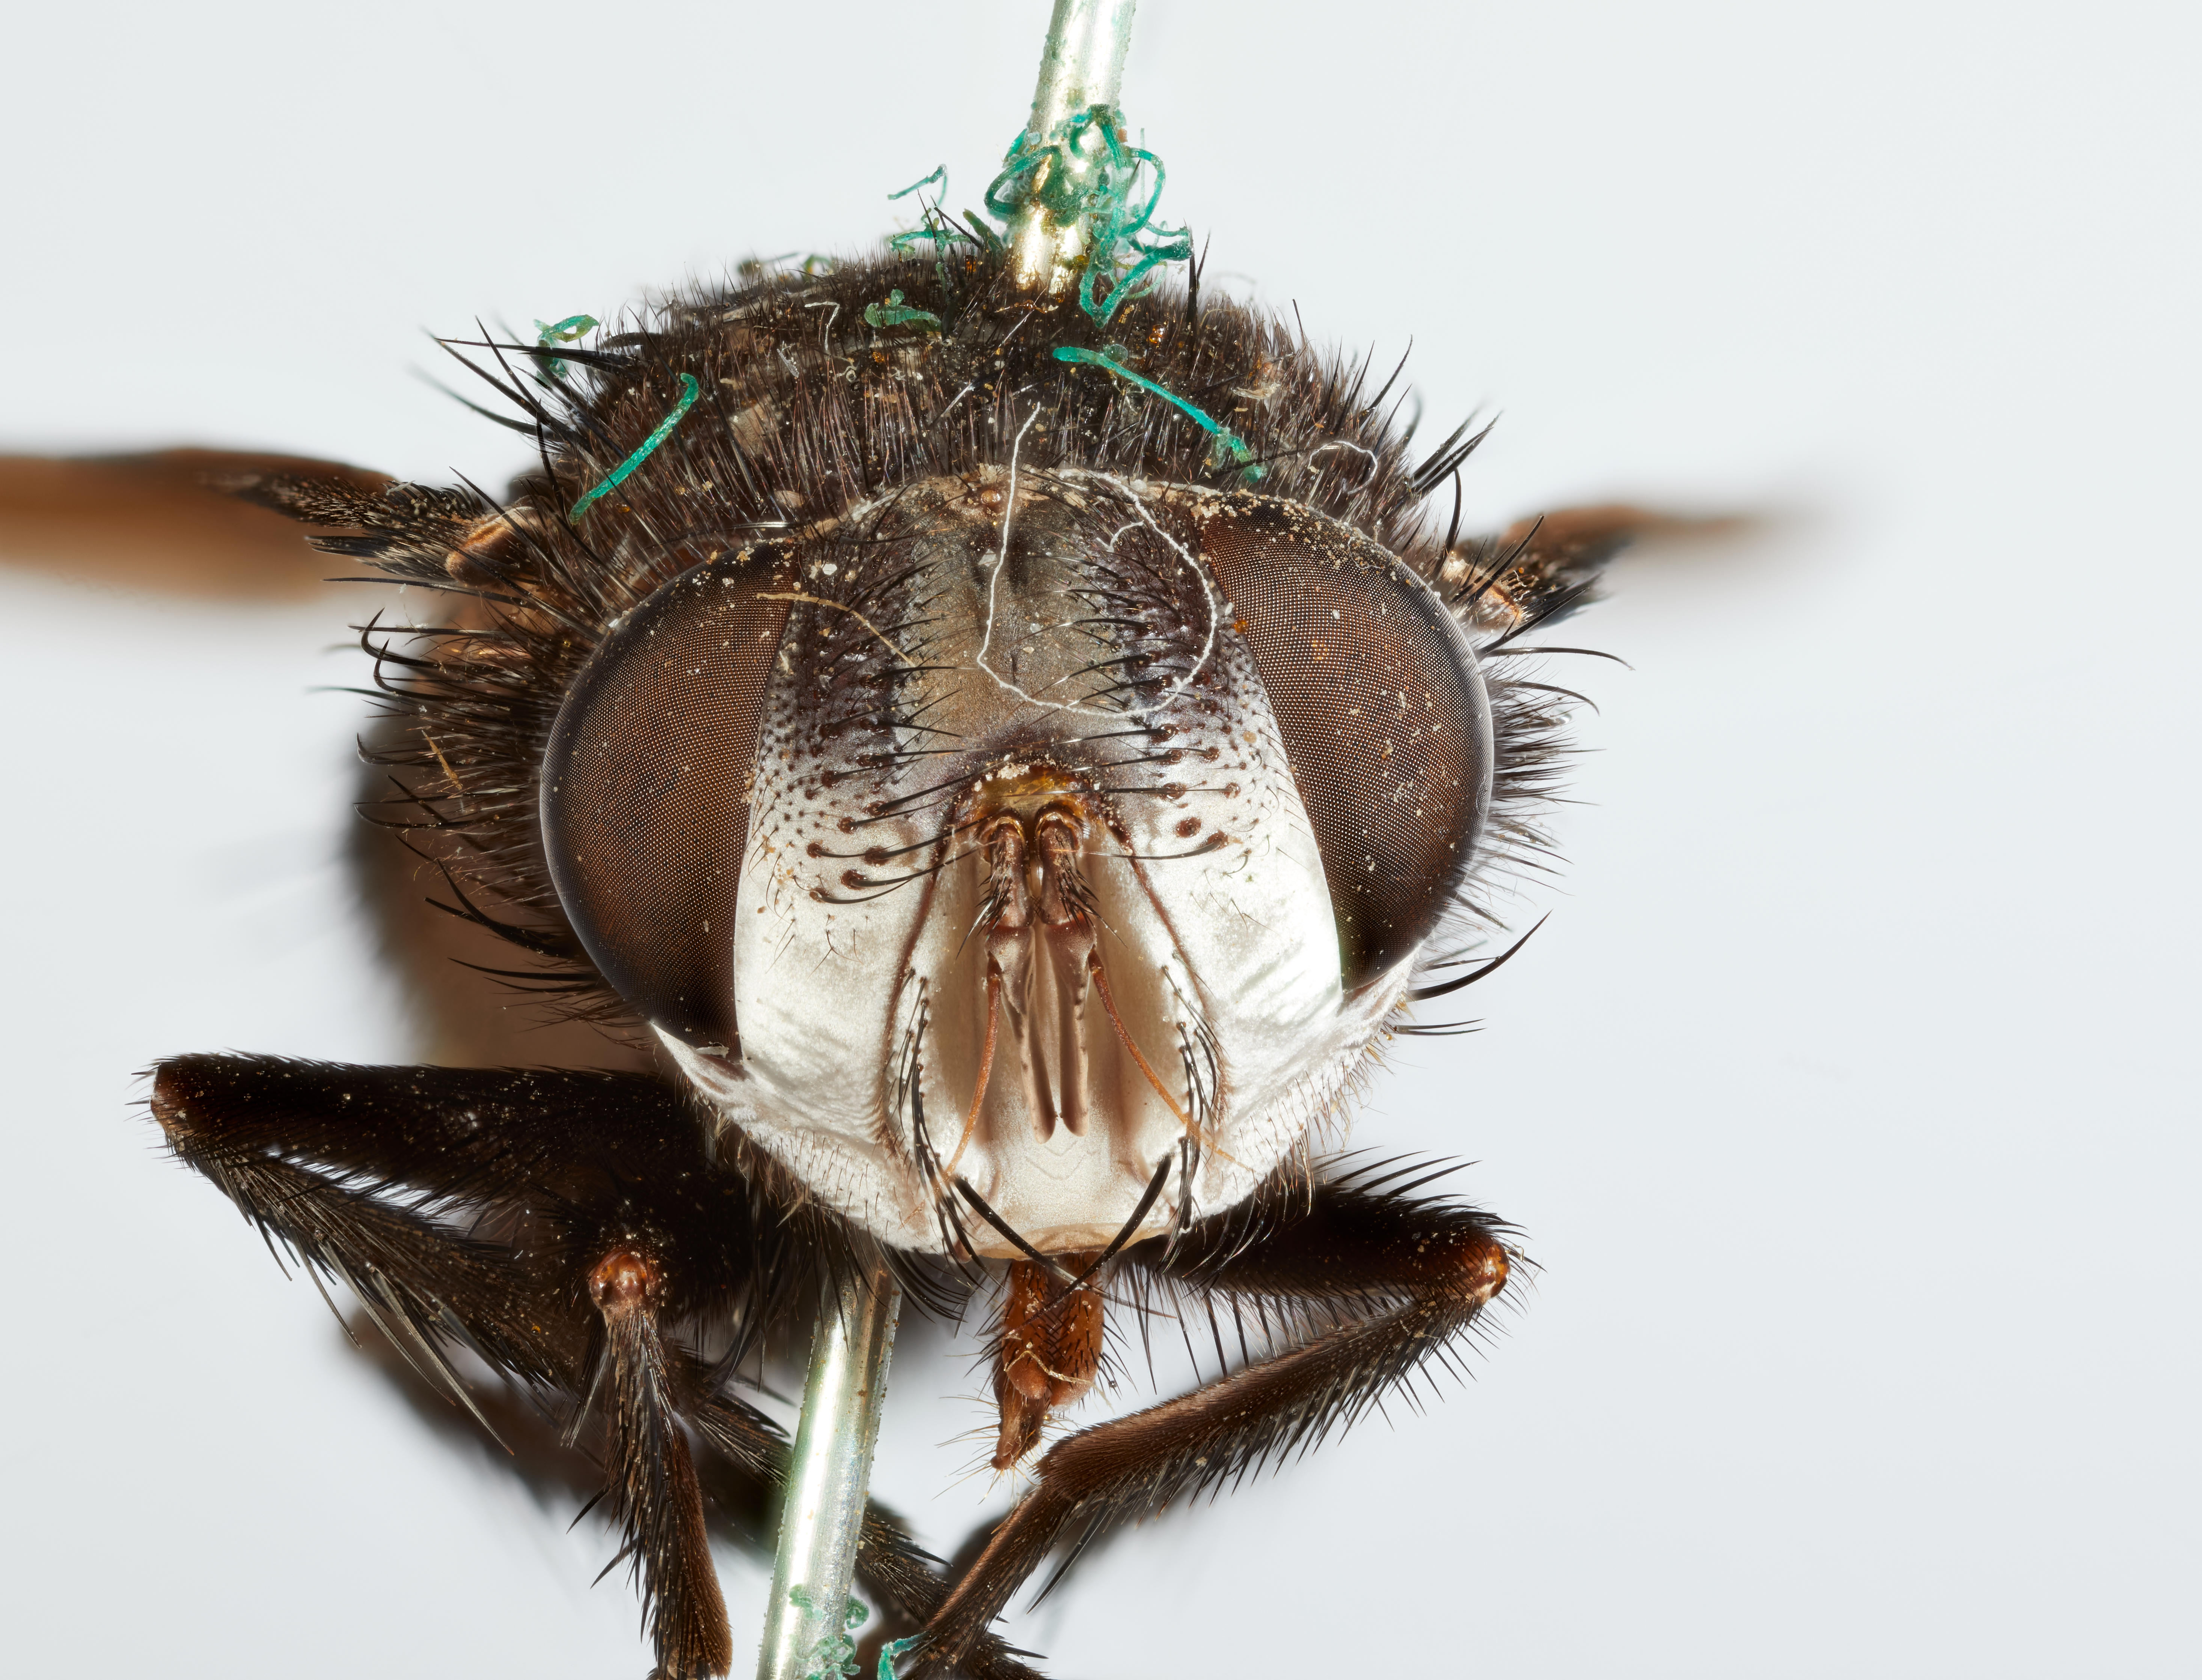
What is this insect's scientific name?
Belvosia orion
